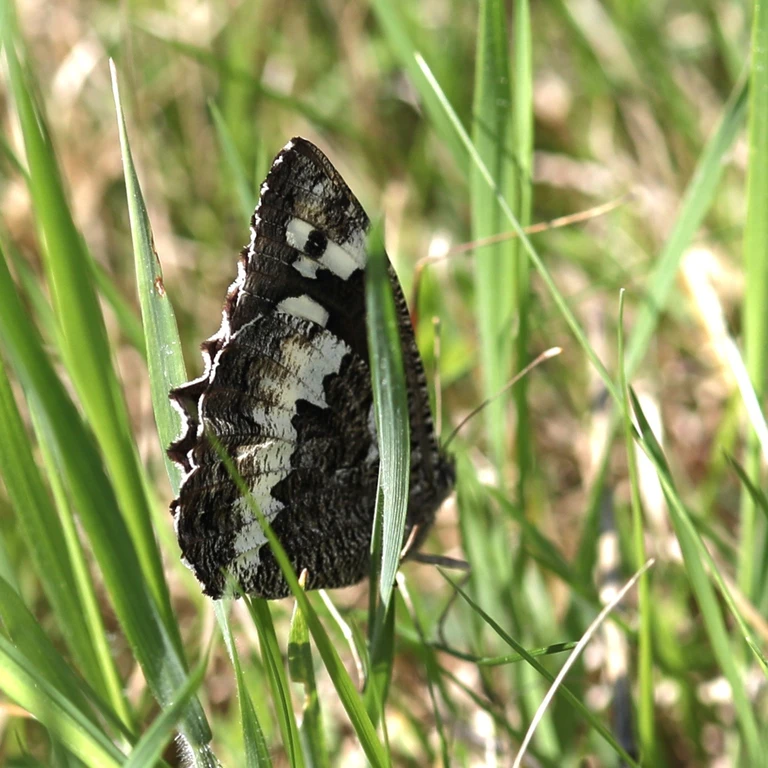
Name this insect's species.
Brintesia circe
